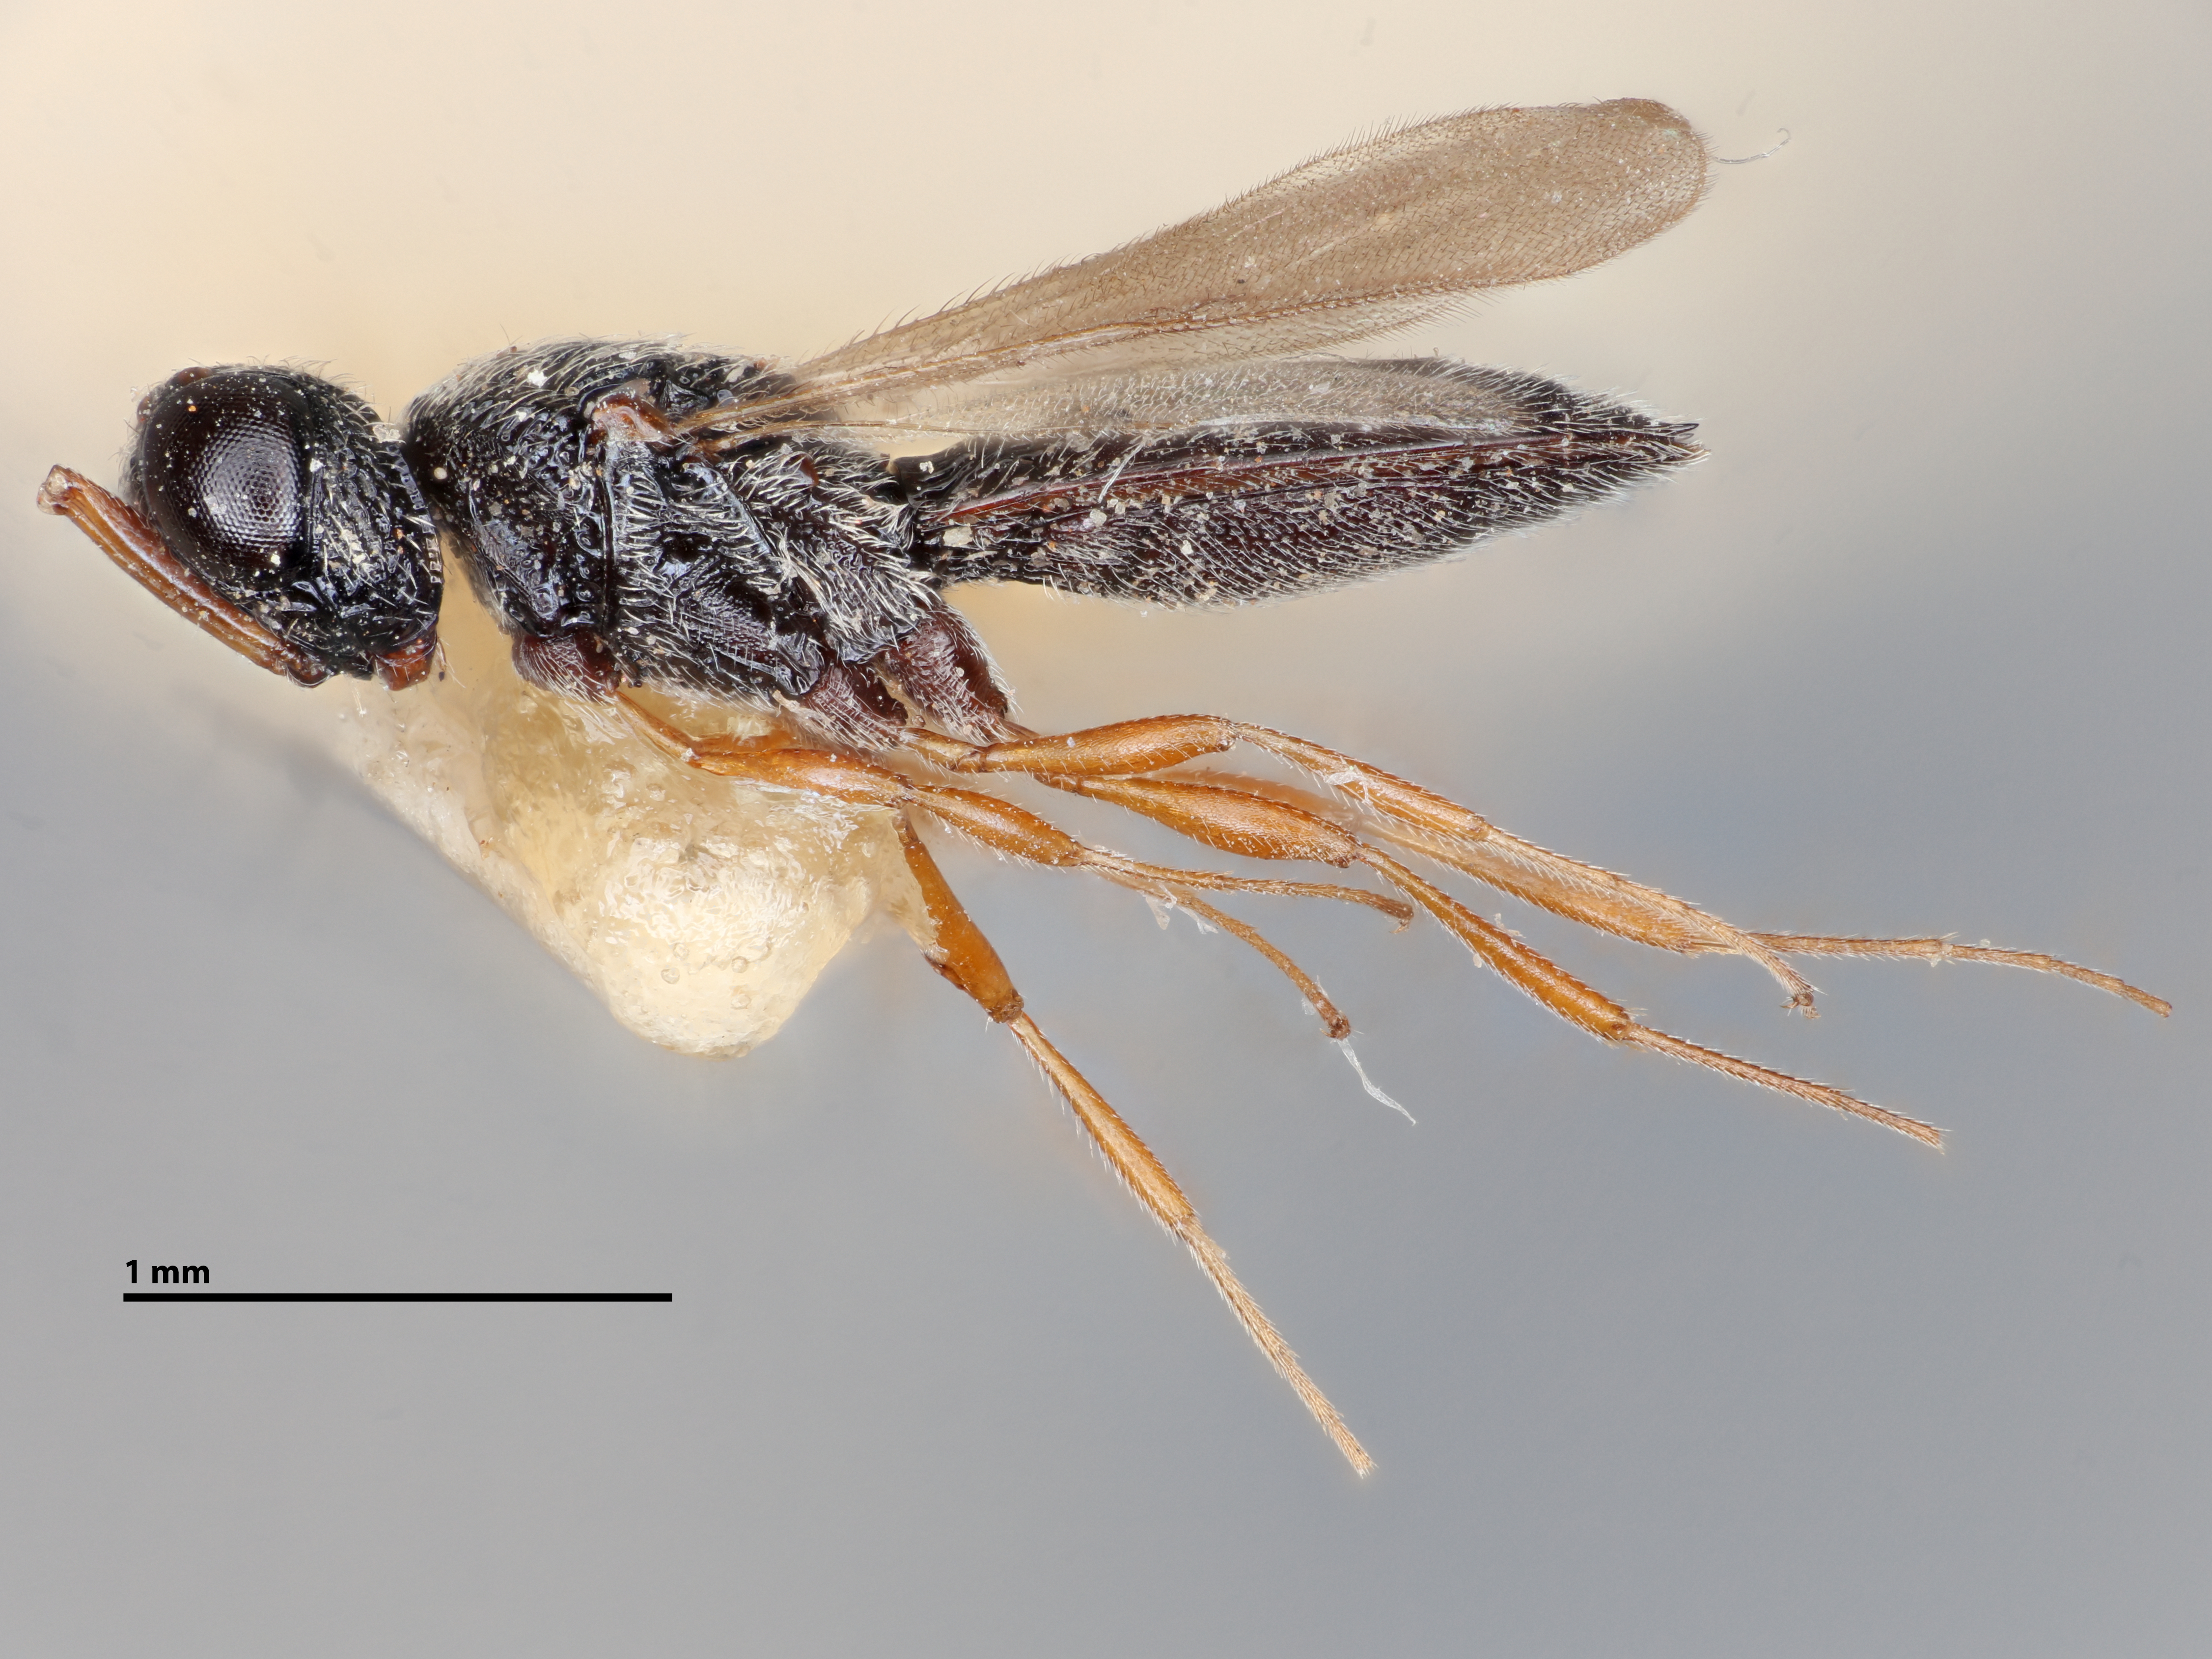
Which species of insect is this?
Baryconus bispinosus
